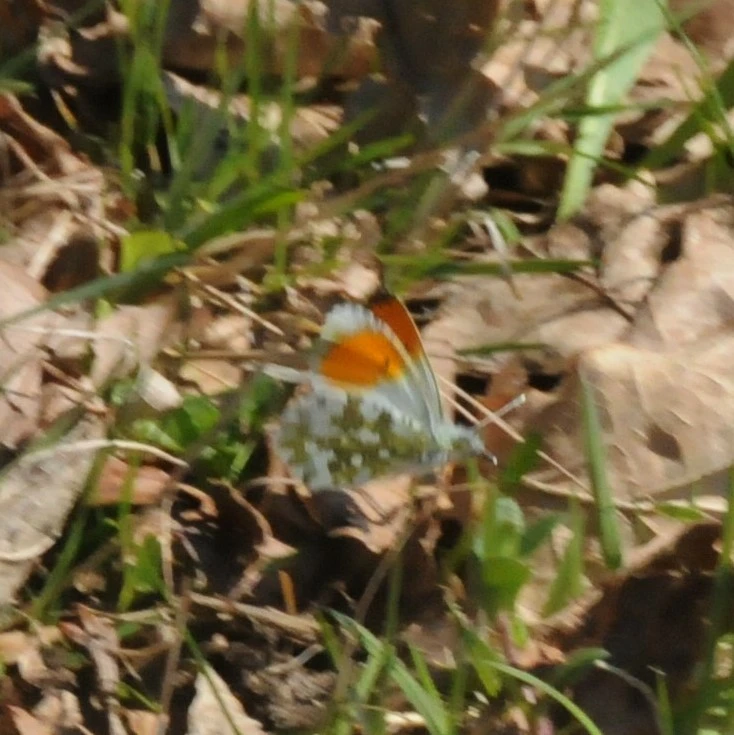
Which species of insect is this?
Anthocharis cardamines
